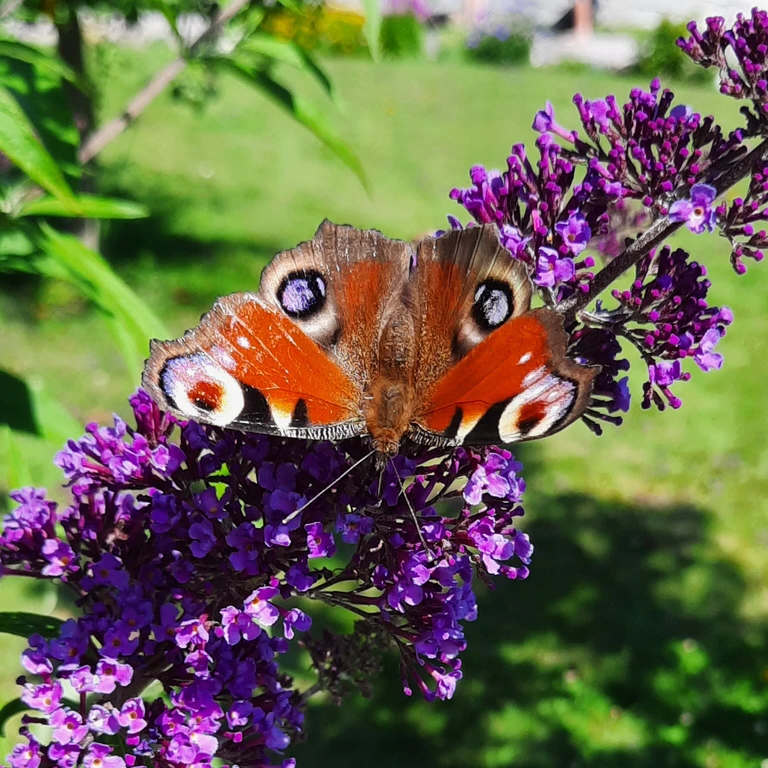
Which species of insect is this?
Aglais io
